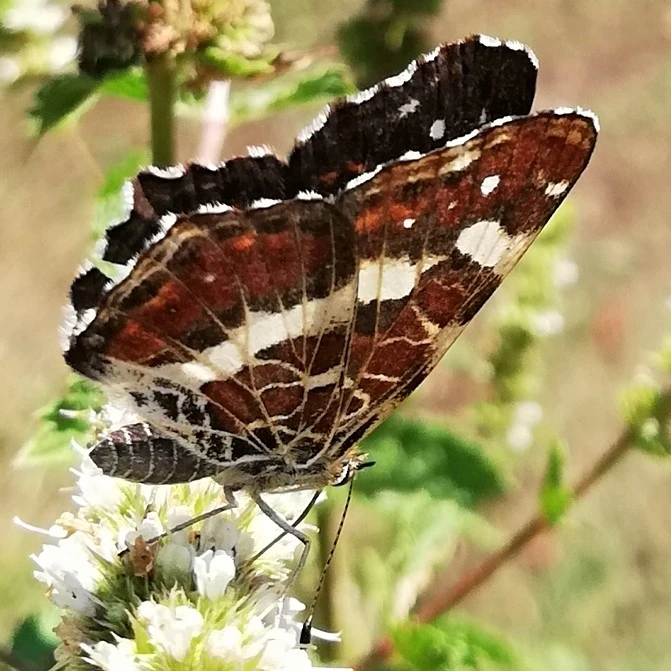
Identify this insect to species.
Araschnia levana
